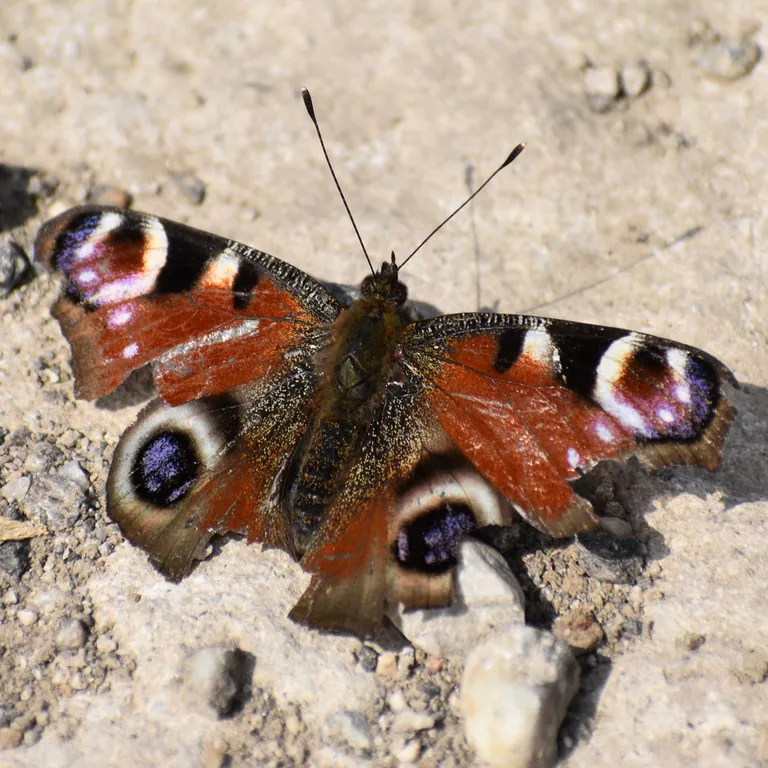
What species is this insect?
Aglais io
